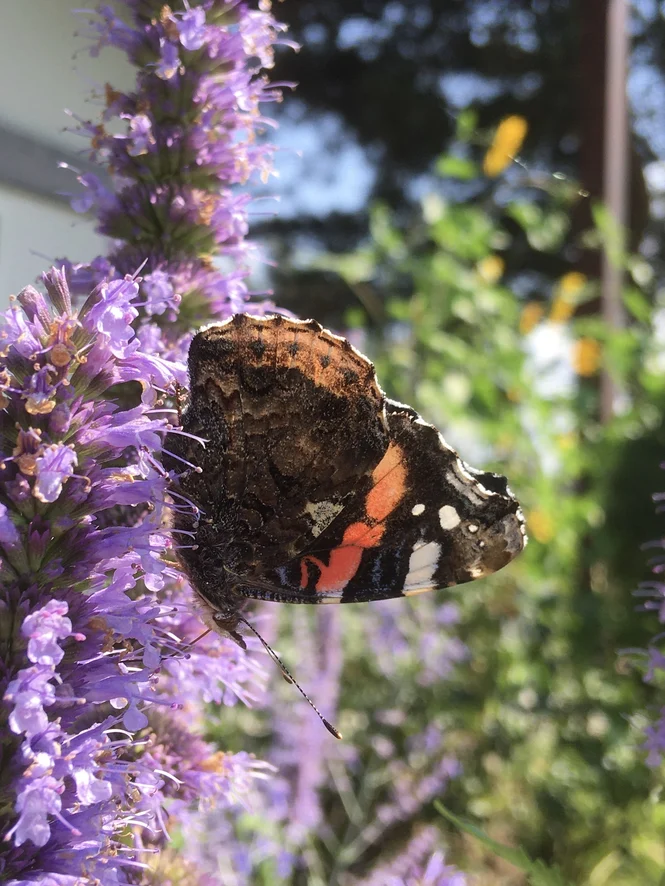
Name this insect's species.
Vanessa atalanta
